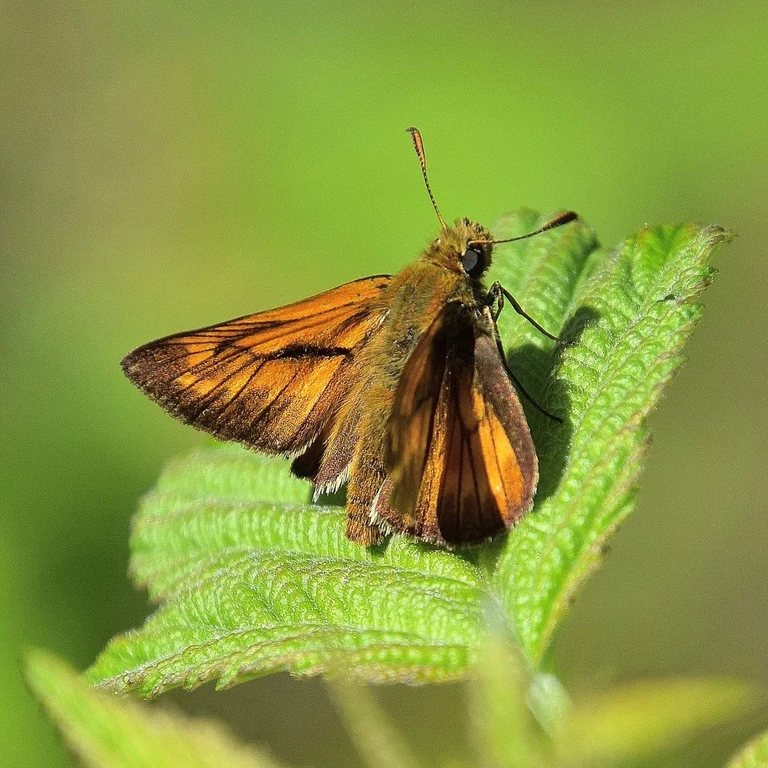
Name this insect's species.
Ochlodes sylvanus (also Ochlodes venata)
